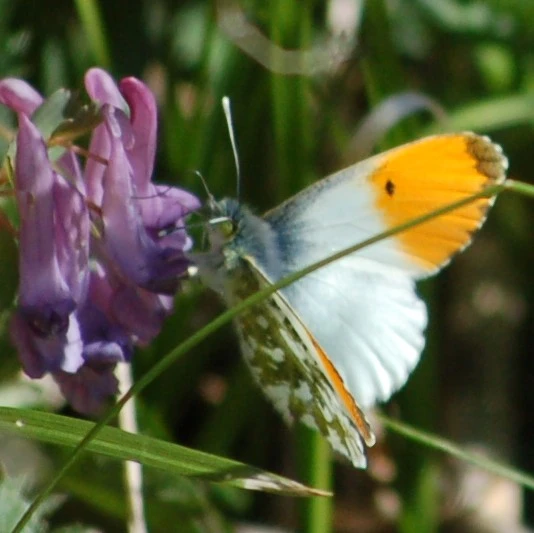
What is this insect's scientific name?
Anthocharis cardamines
